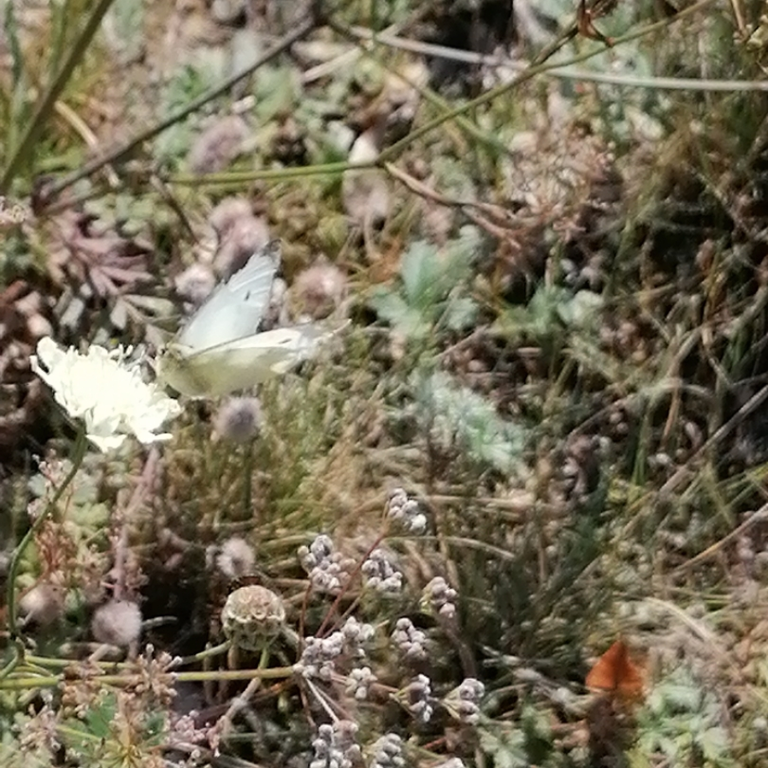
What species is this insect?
Pieris rapae
